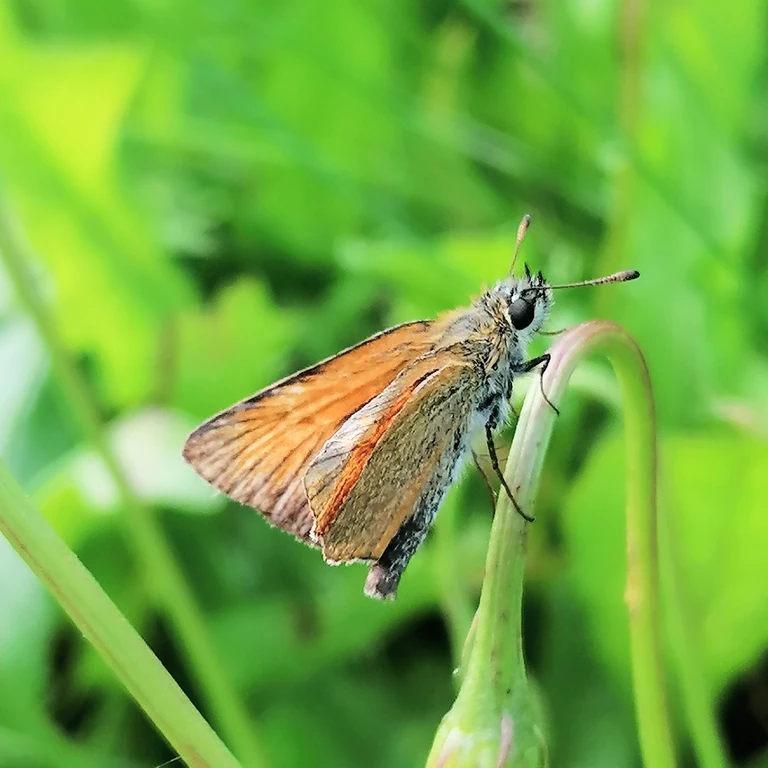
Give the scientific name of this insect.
Thymelicus lineola
